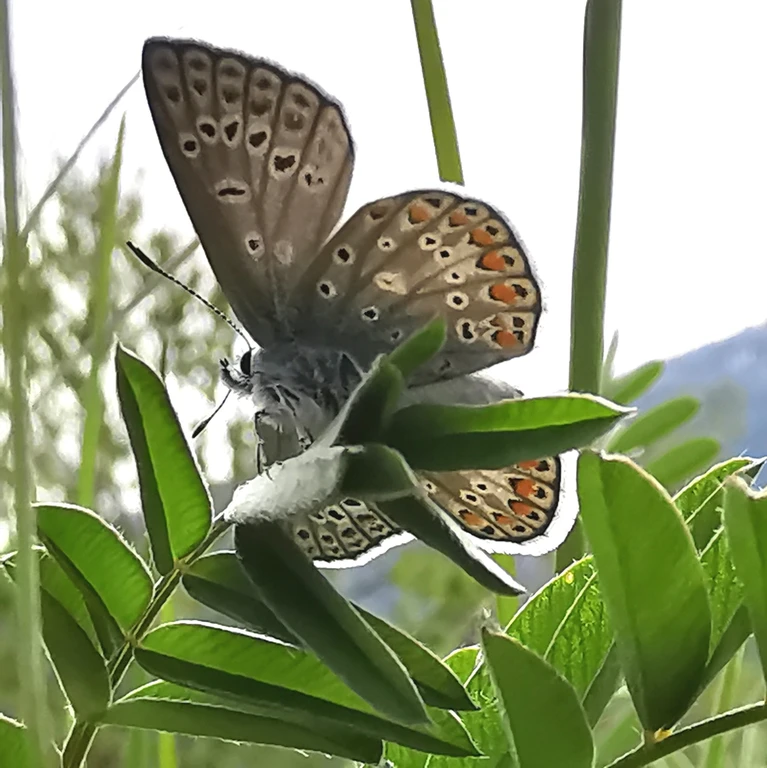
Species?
Polyommatus icarus
